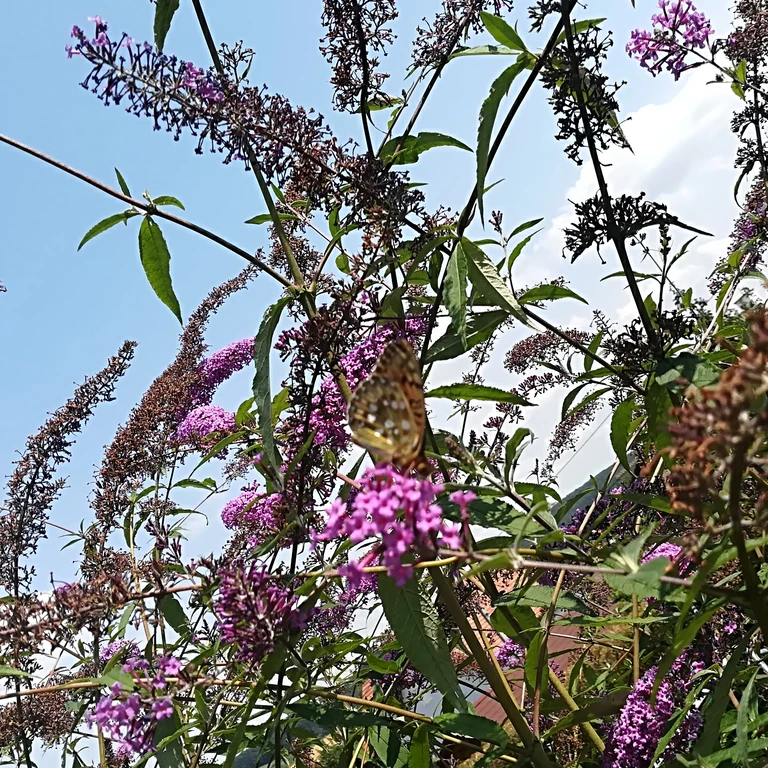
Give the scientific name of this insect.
Speyeria aglaja
